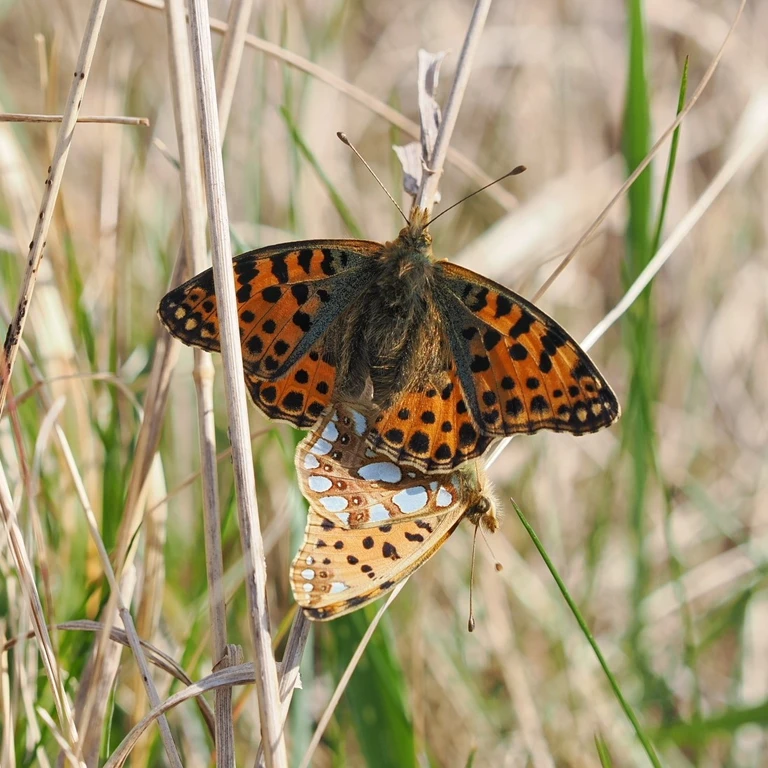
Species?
Issoria lathonia
